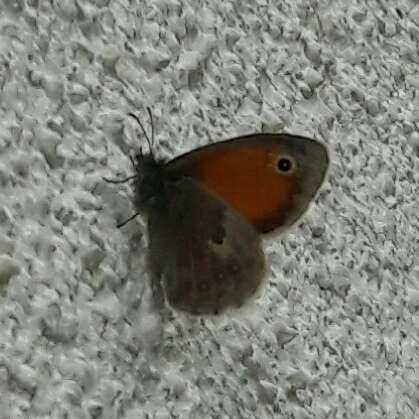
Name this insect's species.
Coenonympha pamphilus
